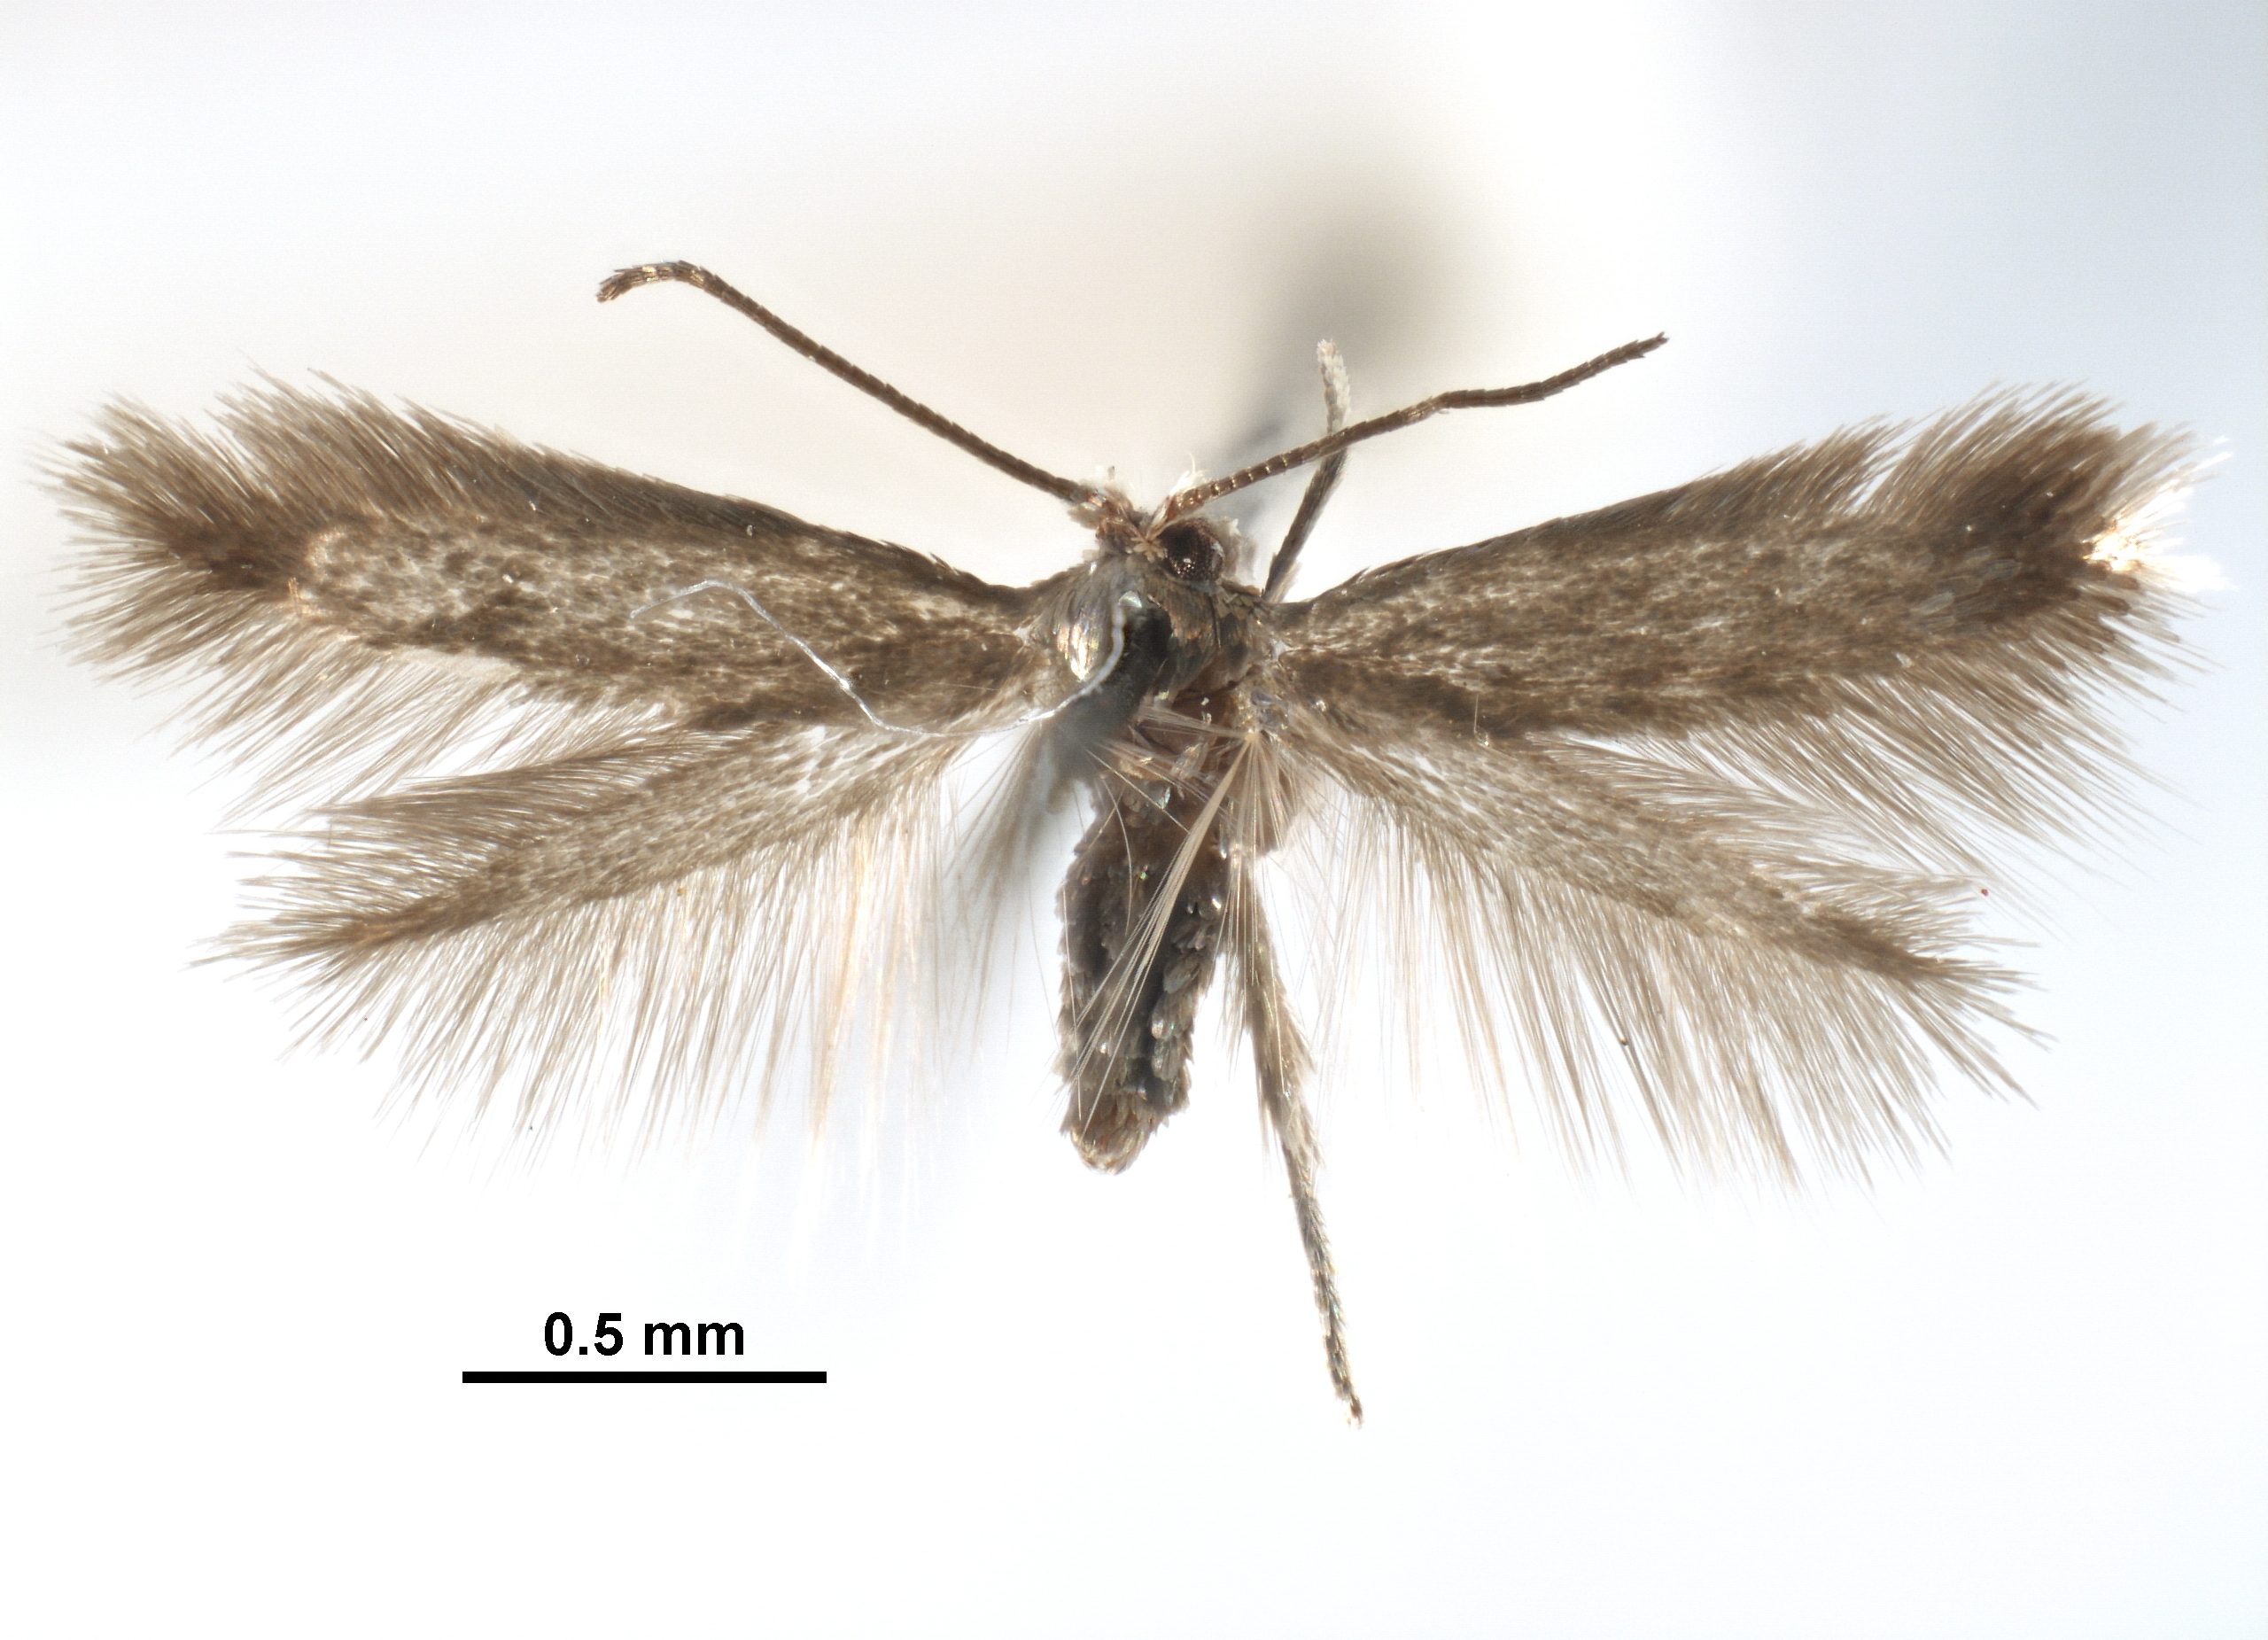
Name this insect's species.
Stigmella zelleriella
